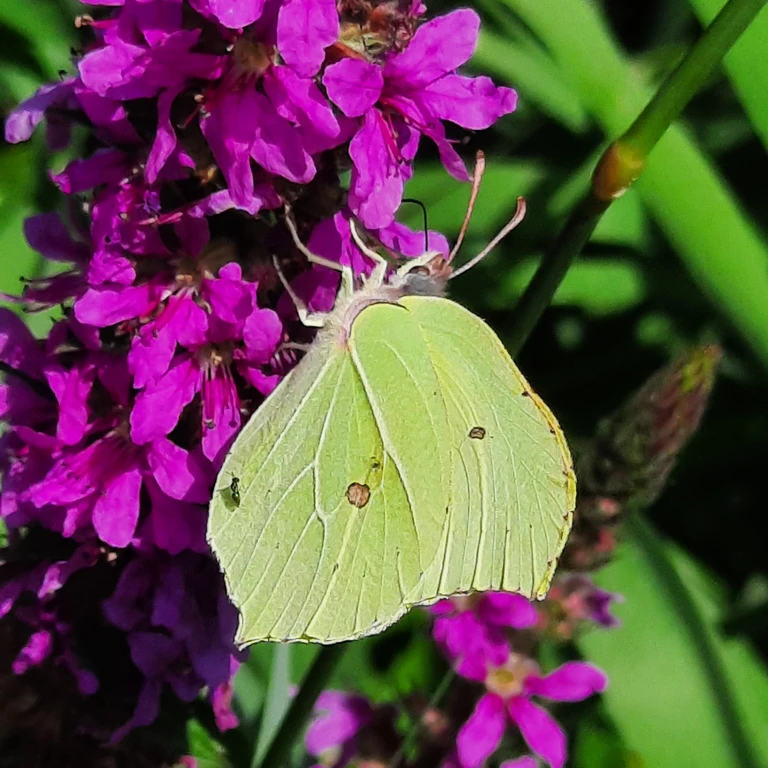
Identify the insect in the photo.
Gonepteryx rhamni
